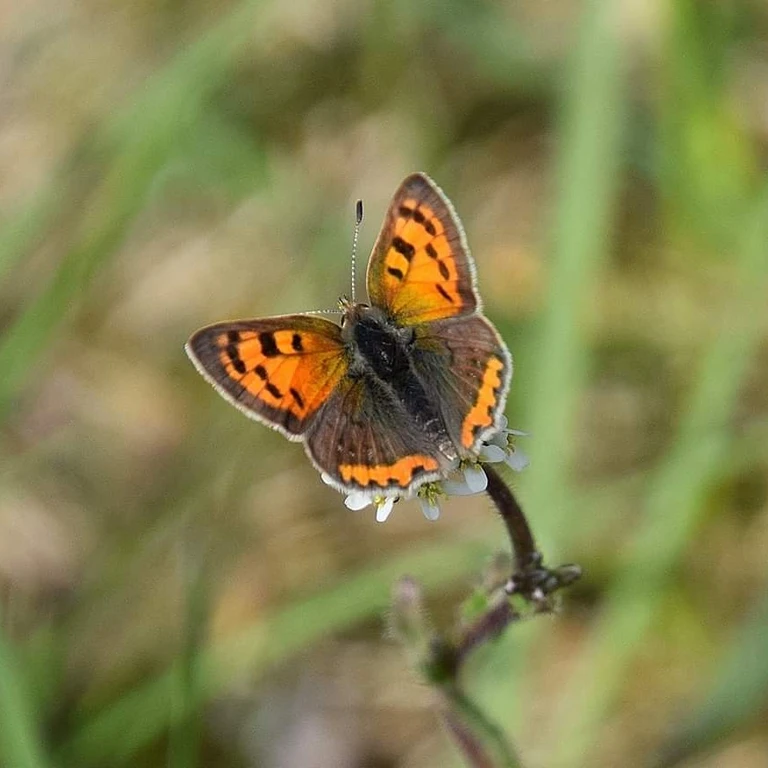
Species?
Lycaena phlaeas
